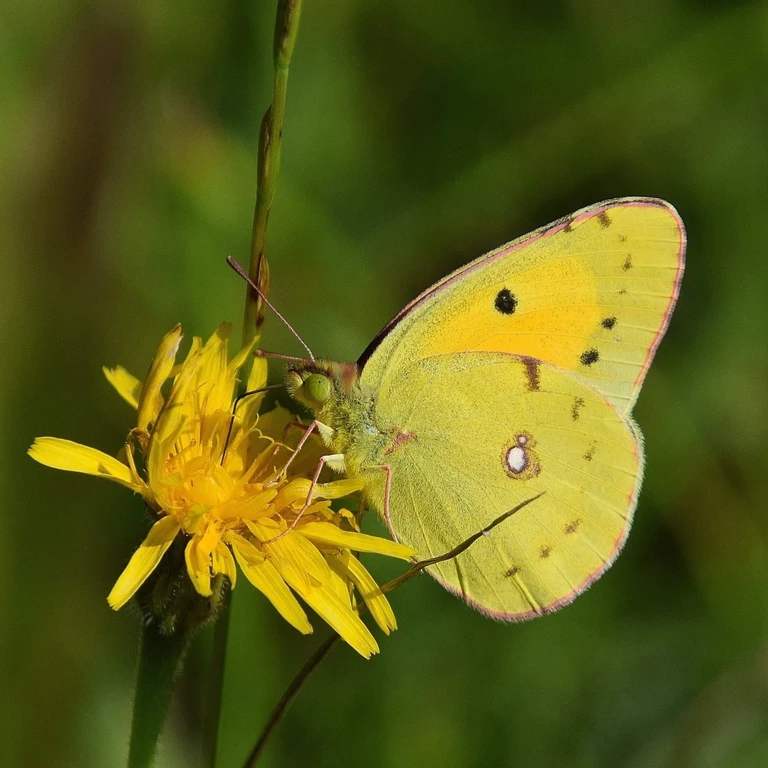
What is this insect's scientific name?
Colias croceus
